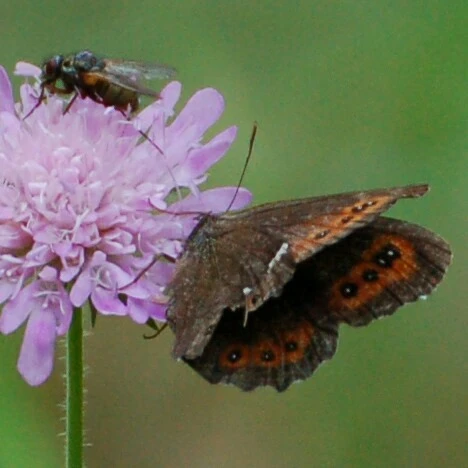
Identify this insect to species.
Erebia ligea
